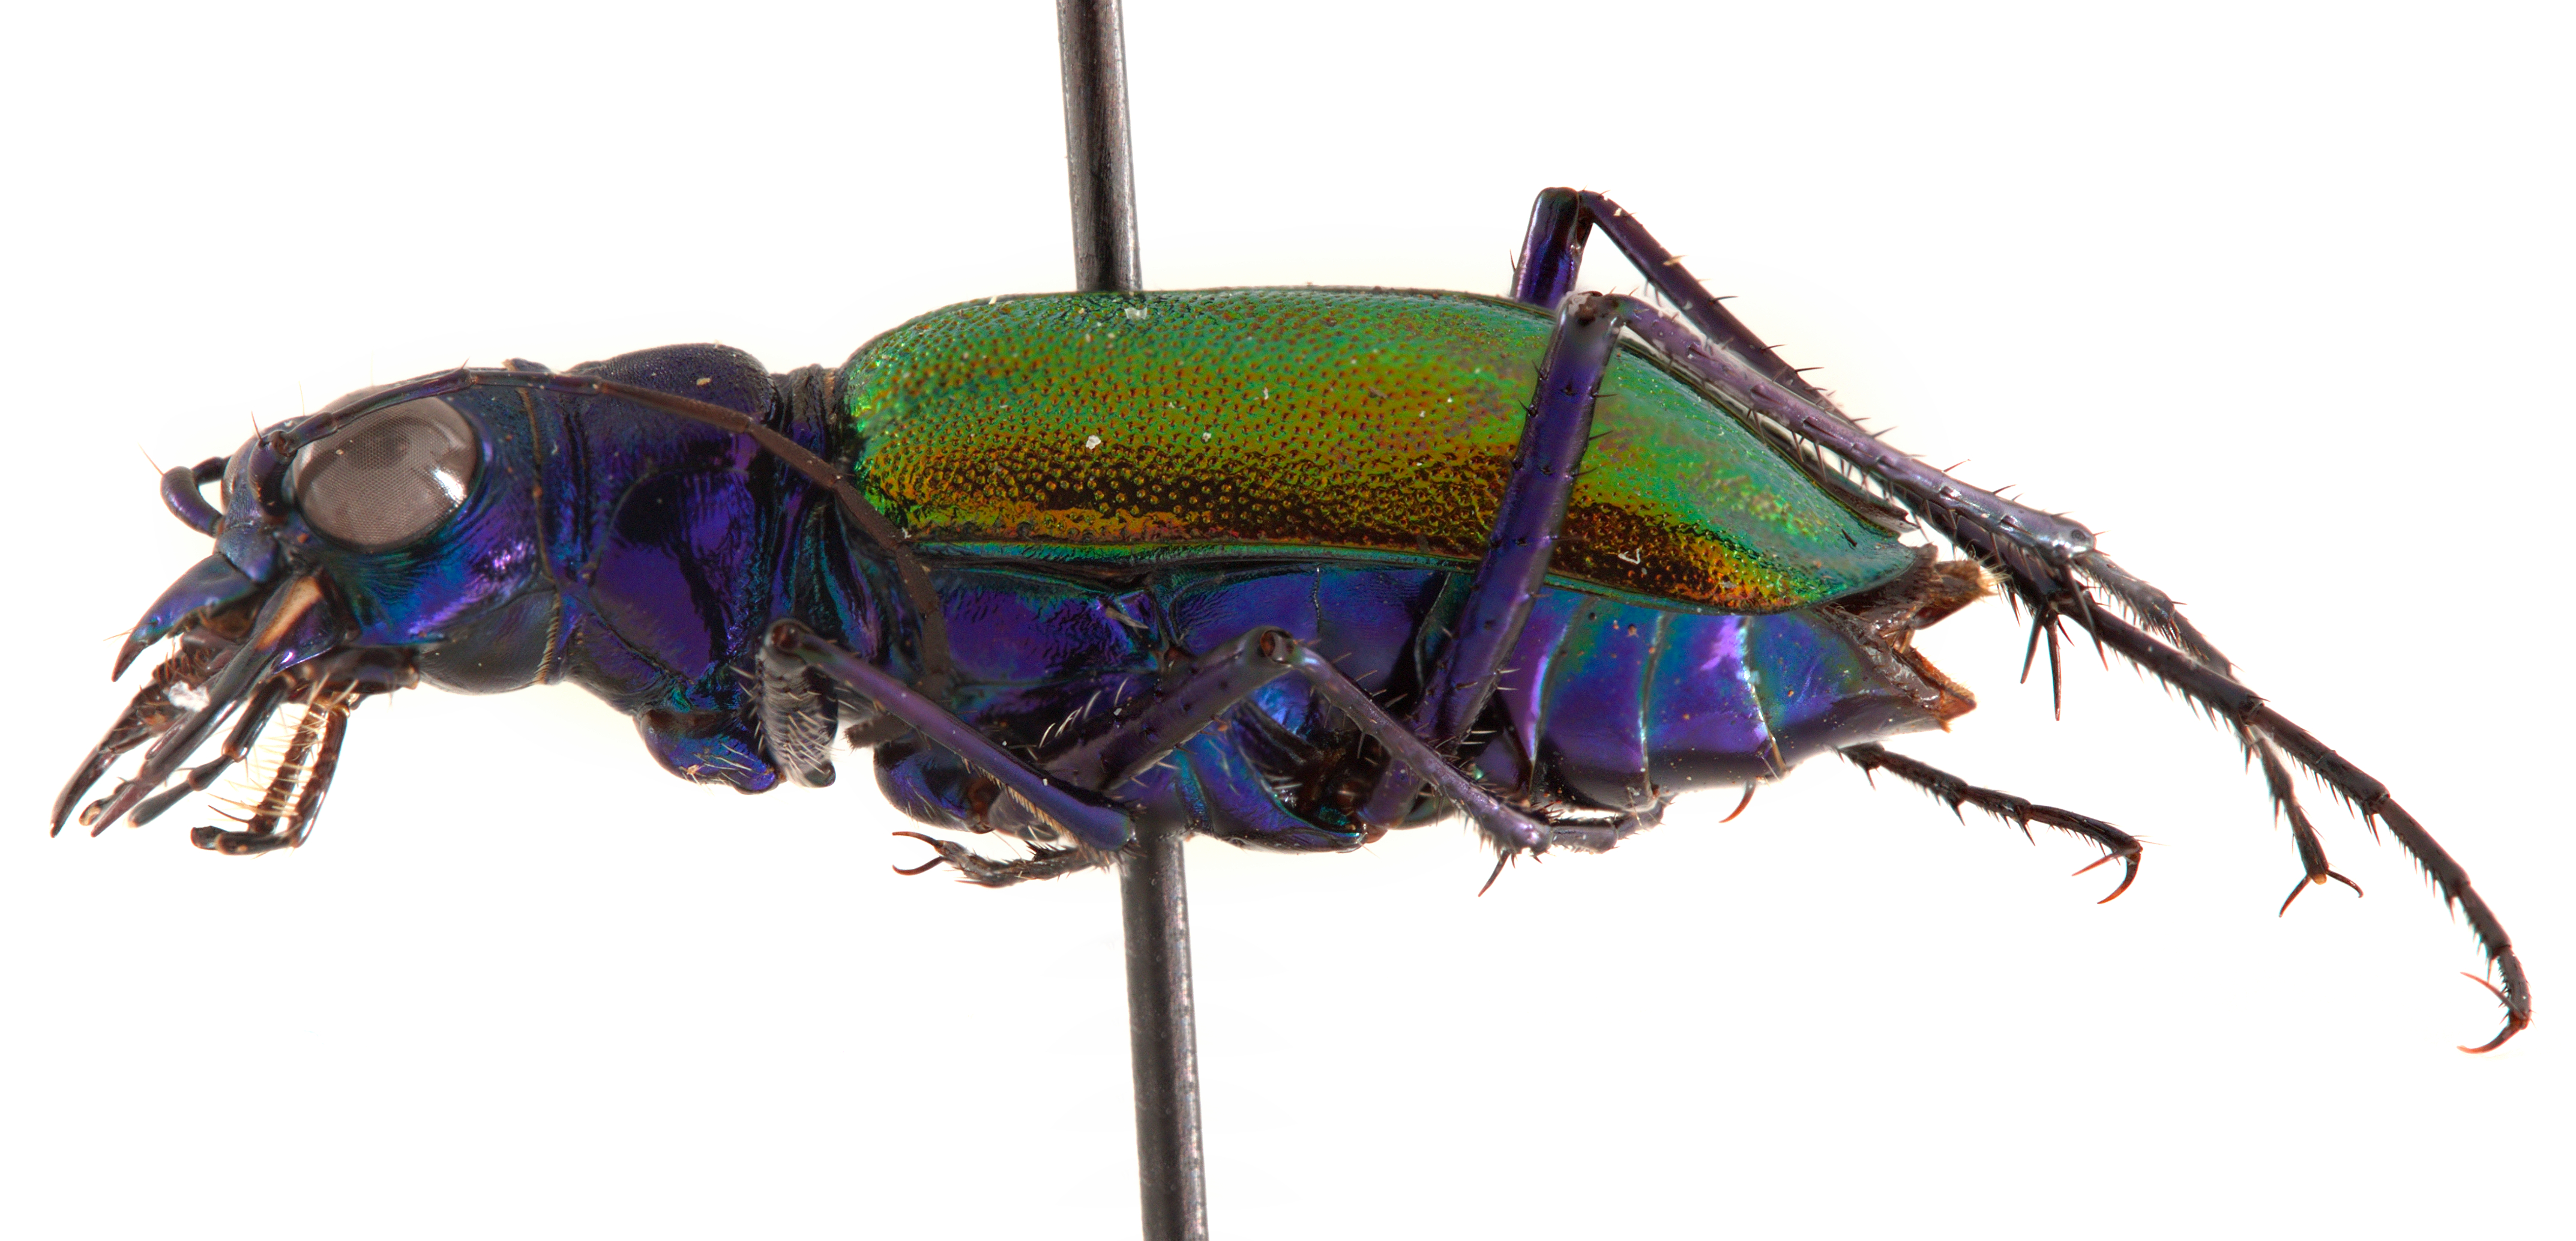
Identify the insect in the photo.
Cheilonycha auripennis
